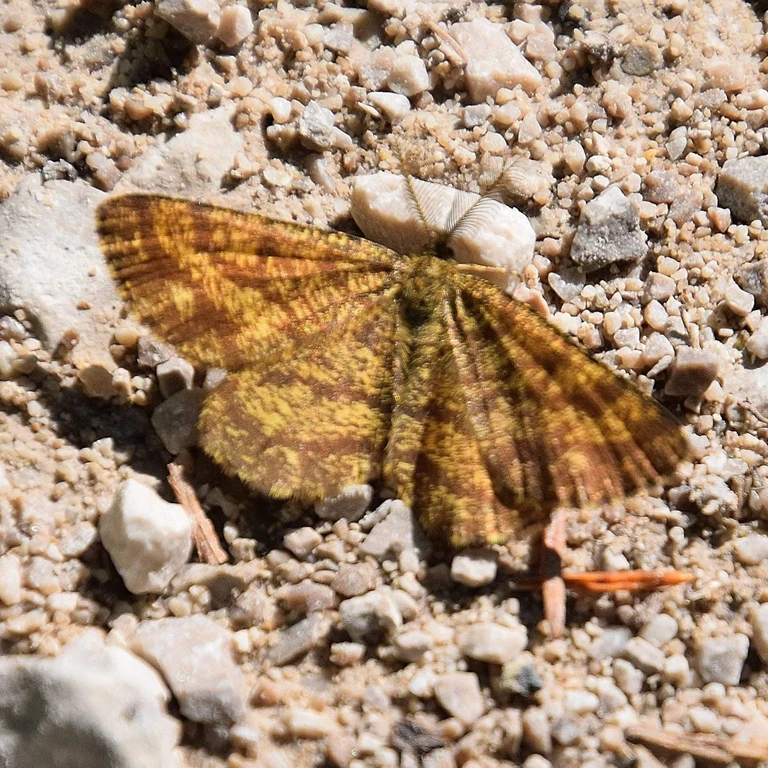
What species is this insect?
Ematurga atomaria
